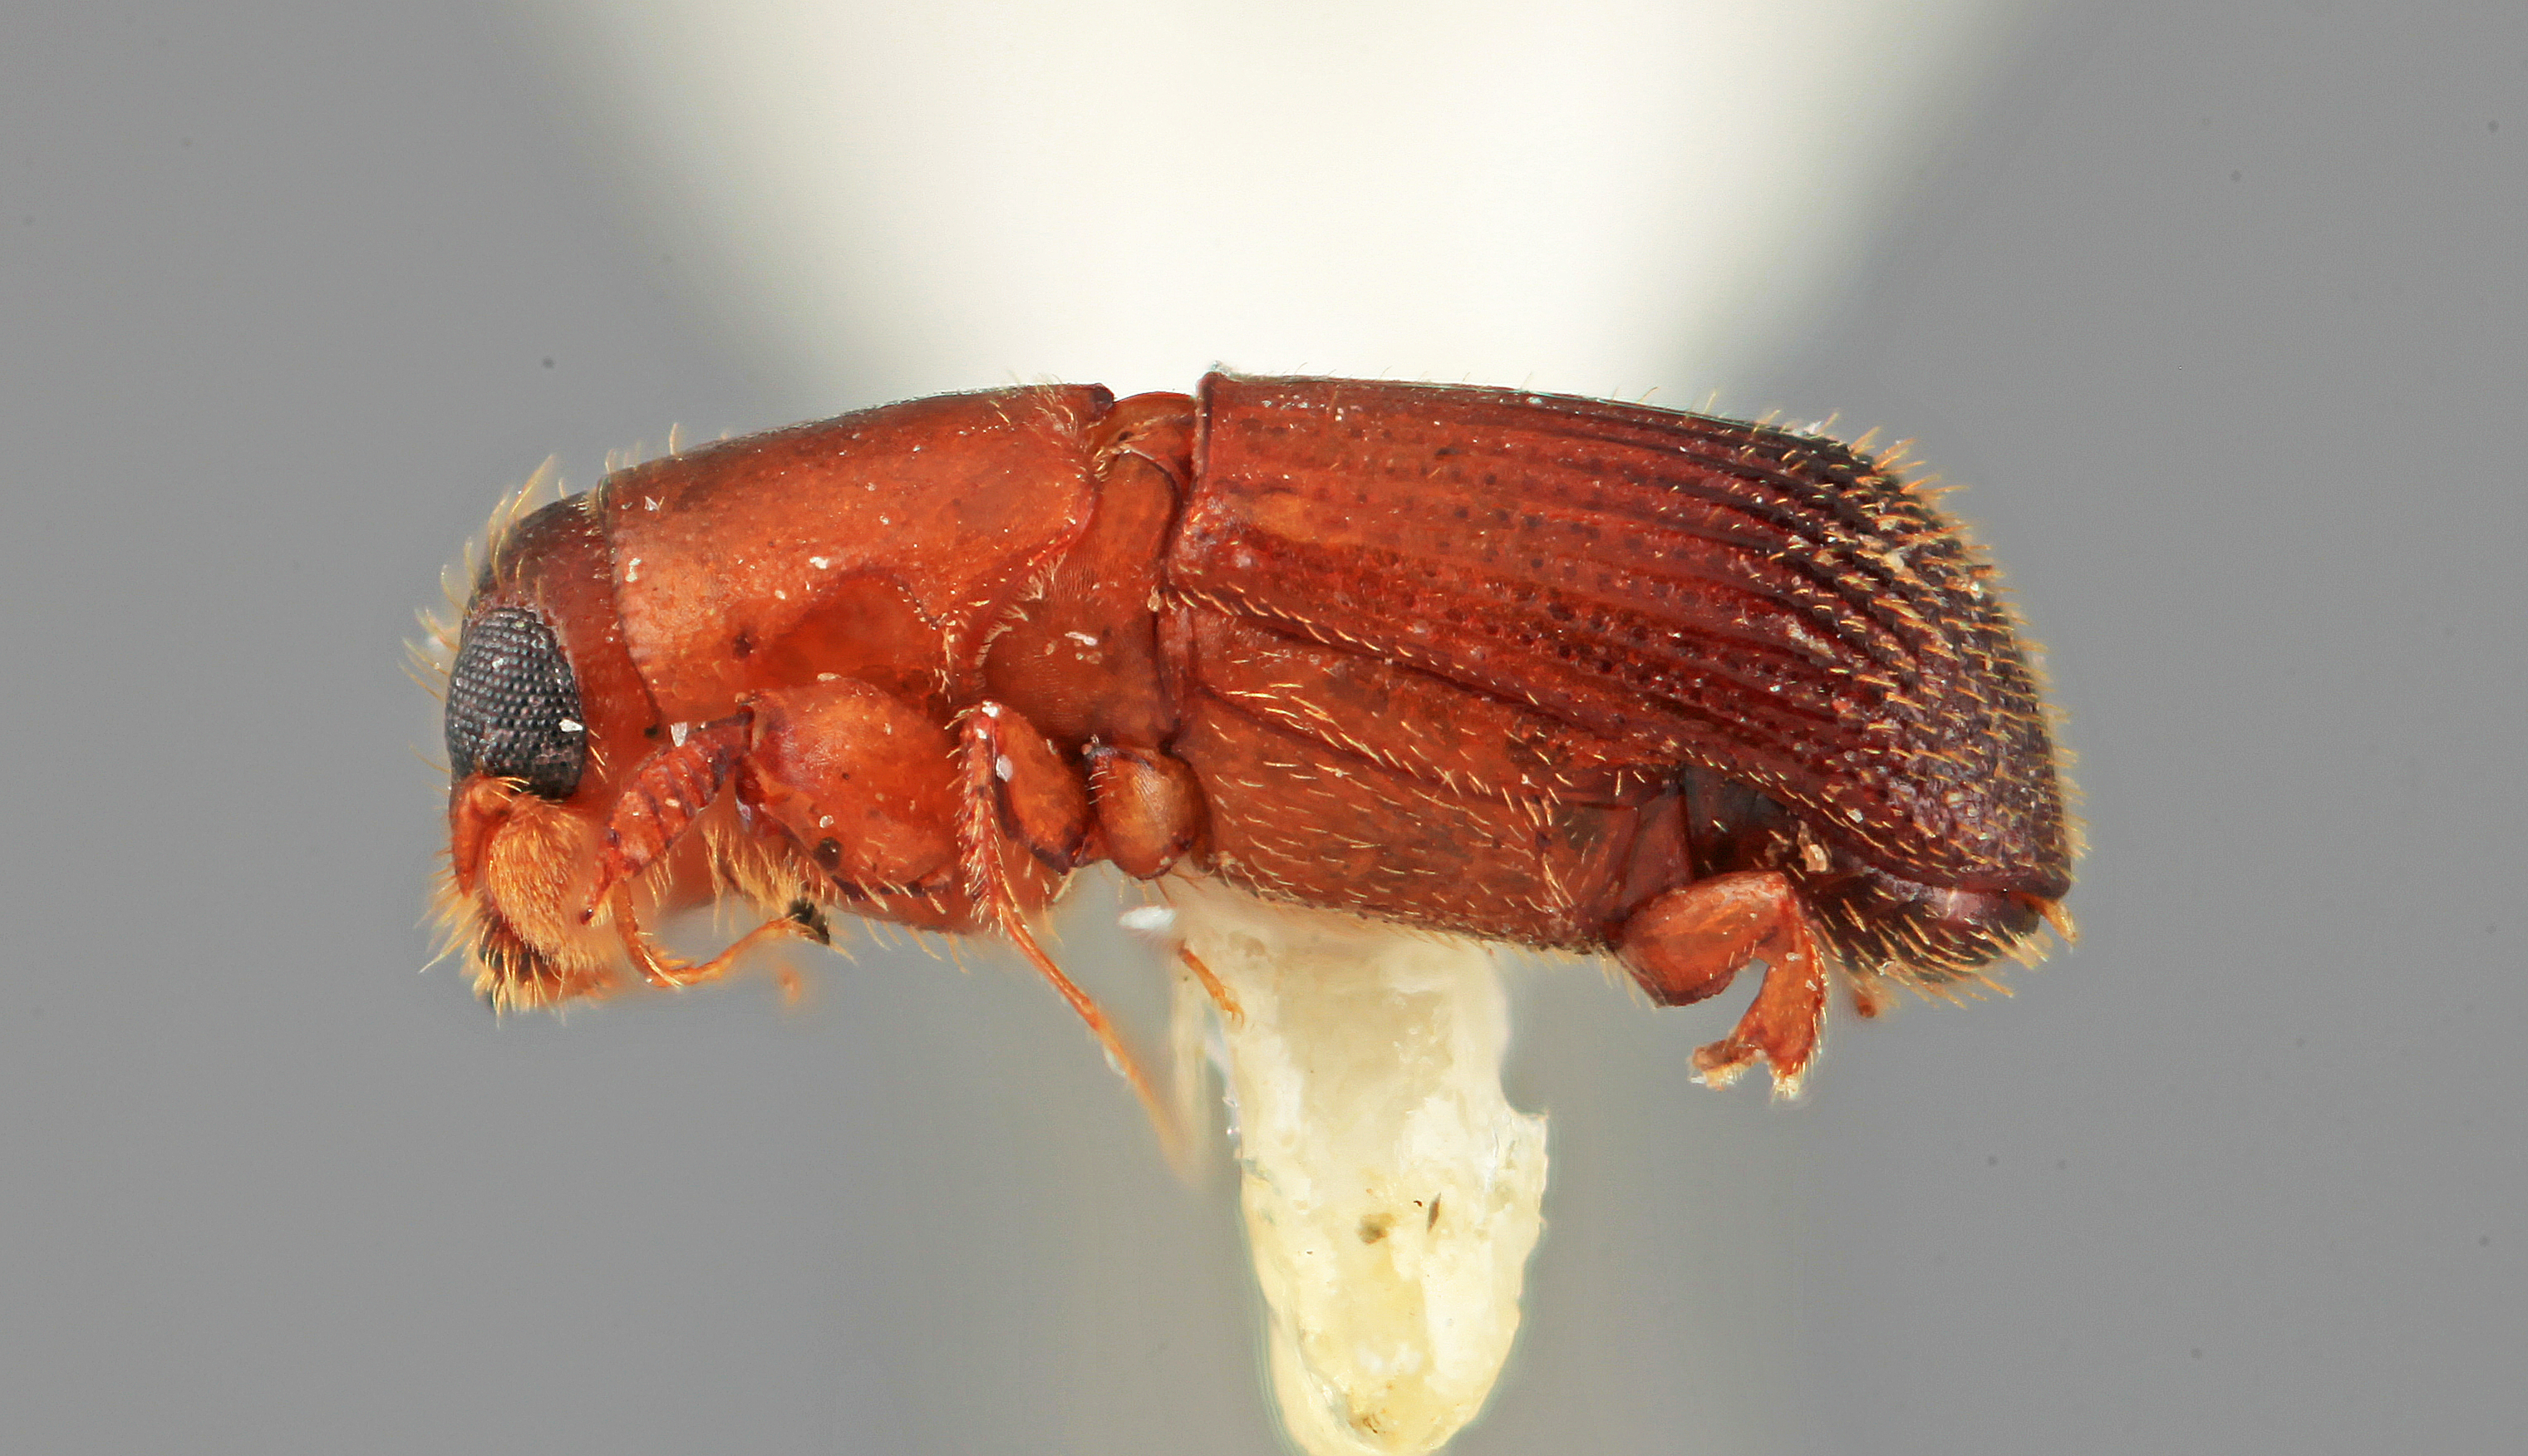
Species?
Platypus pouteriae
